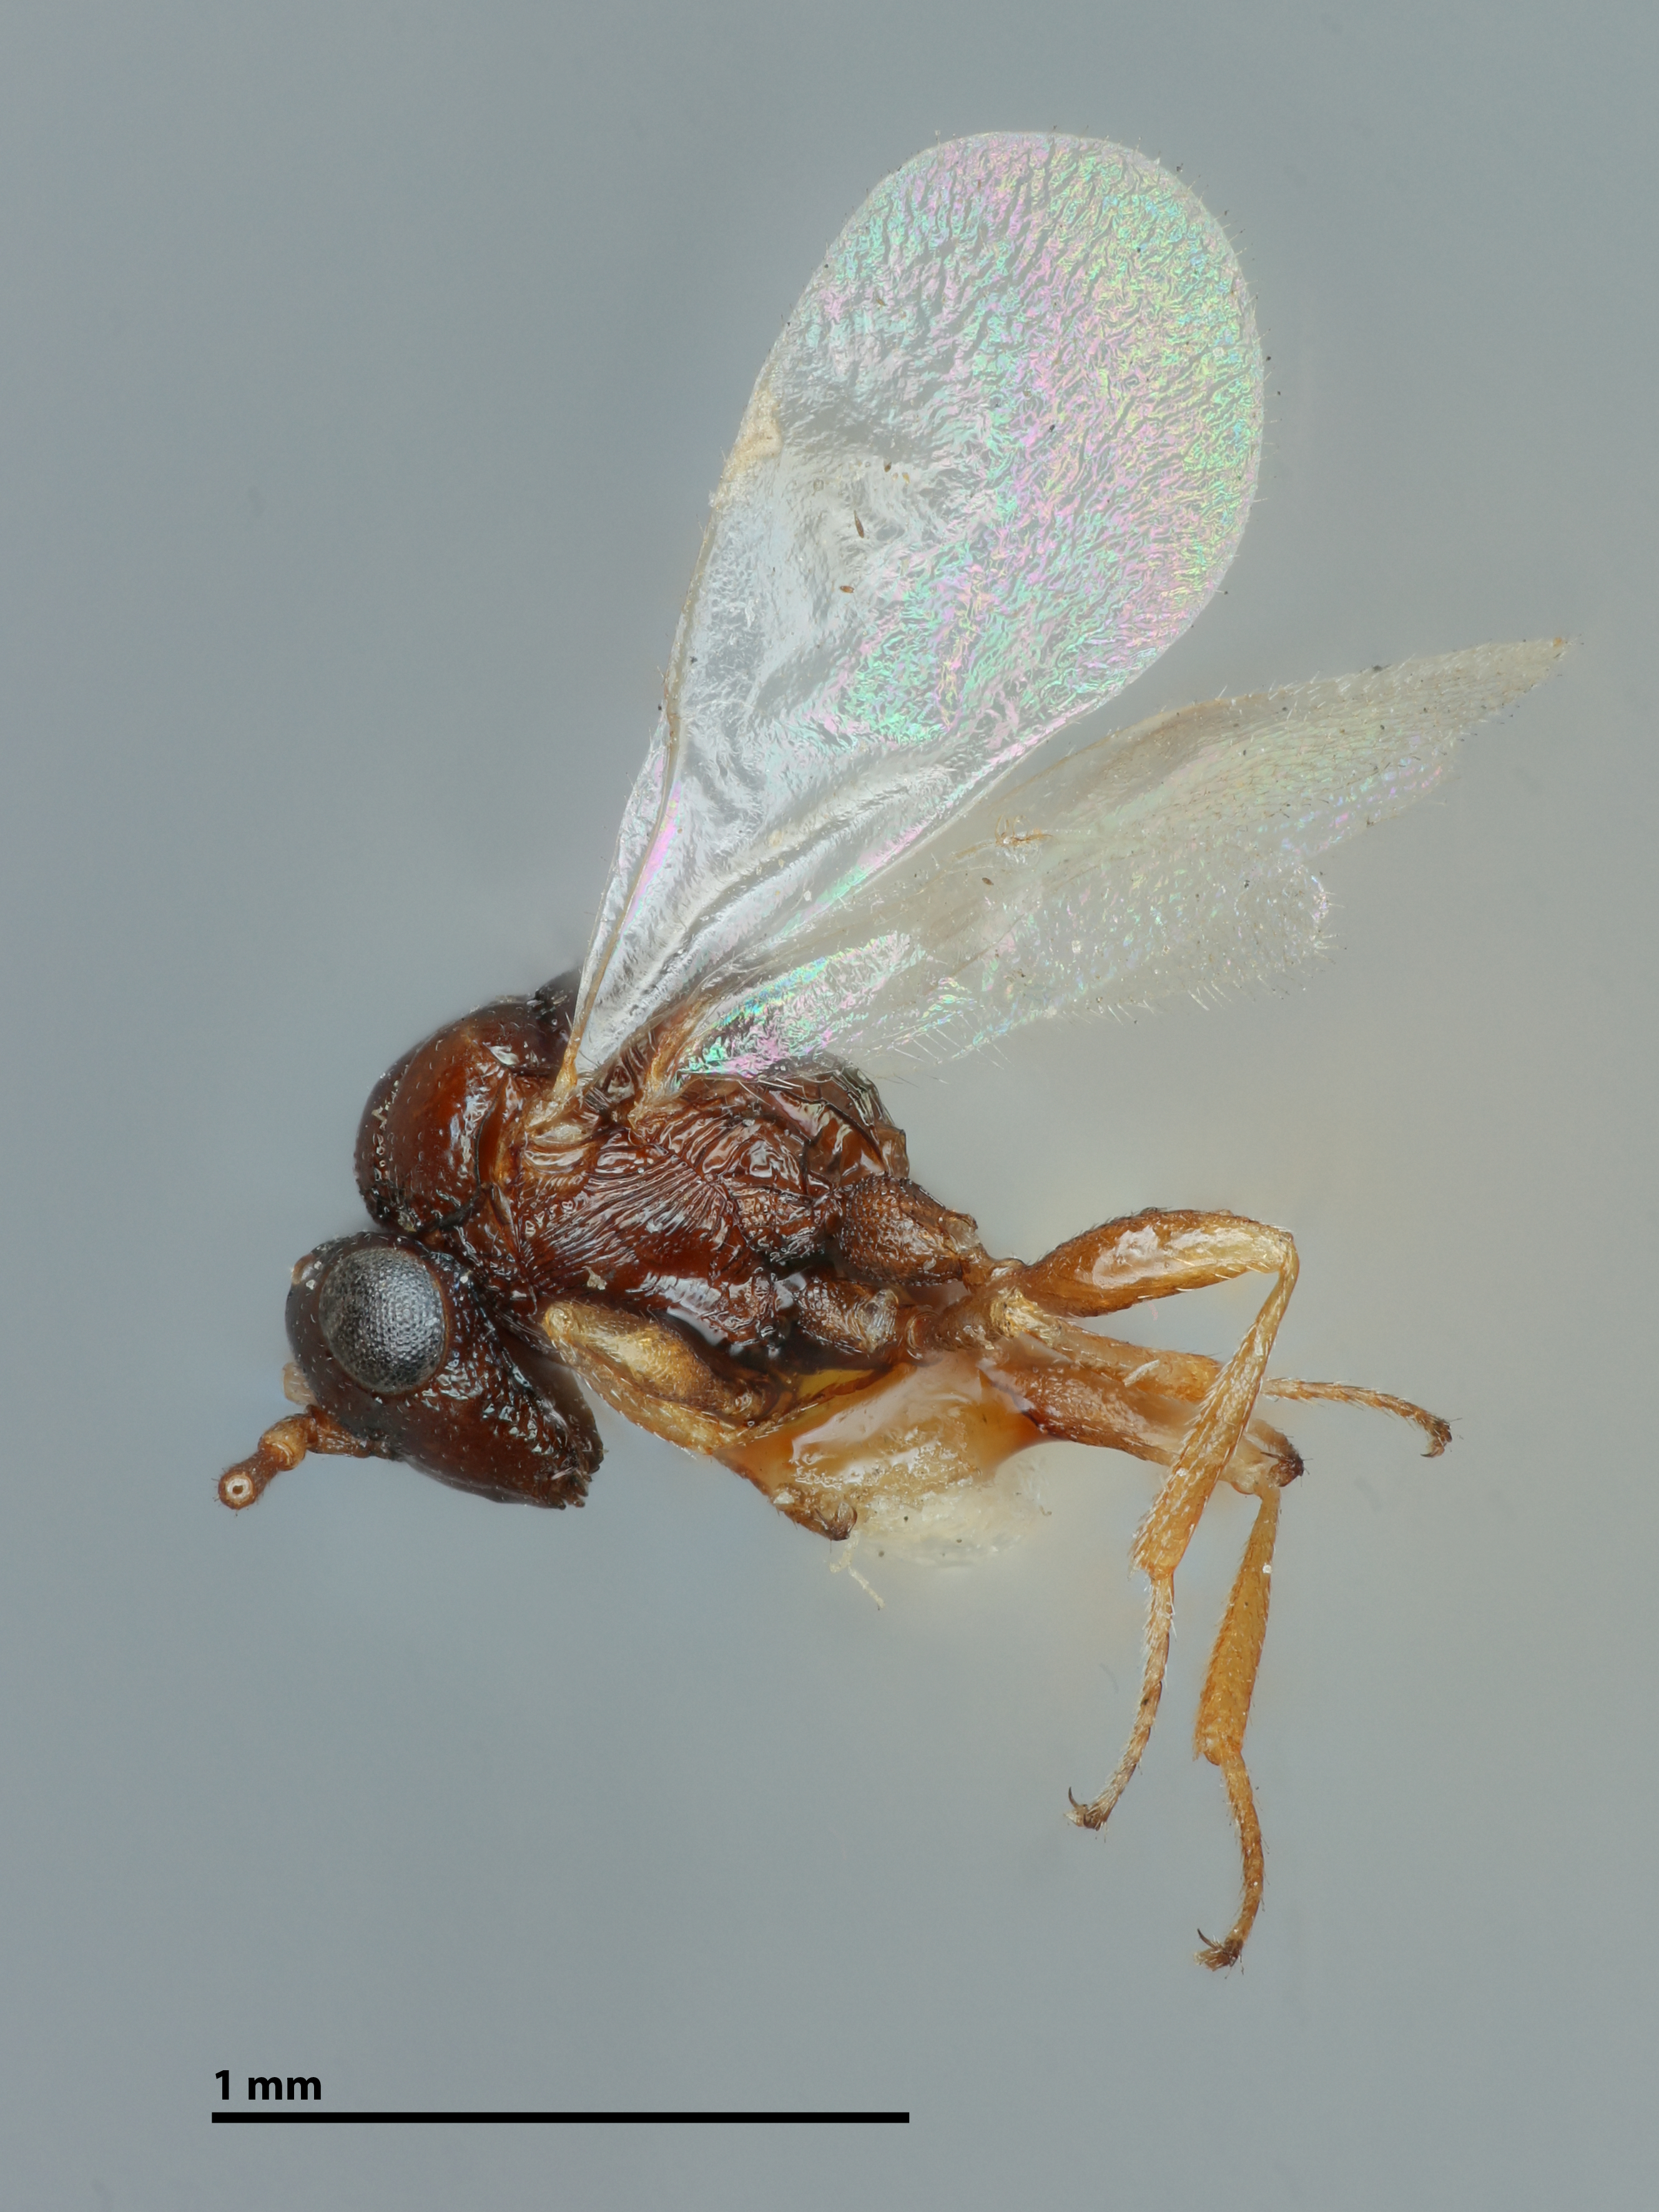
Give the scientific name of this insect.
Metagea schwarzii
